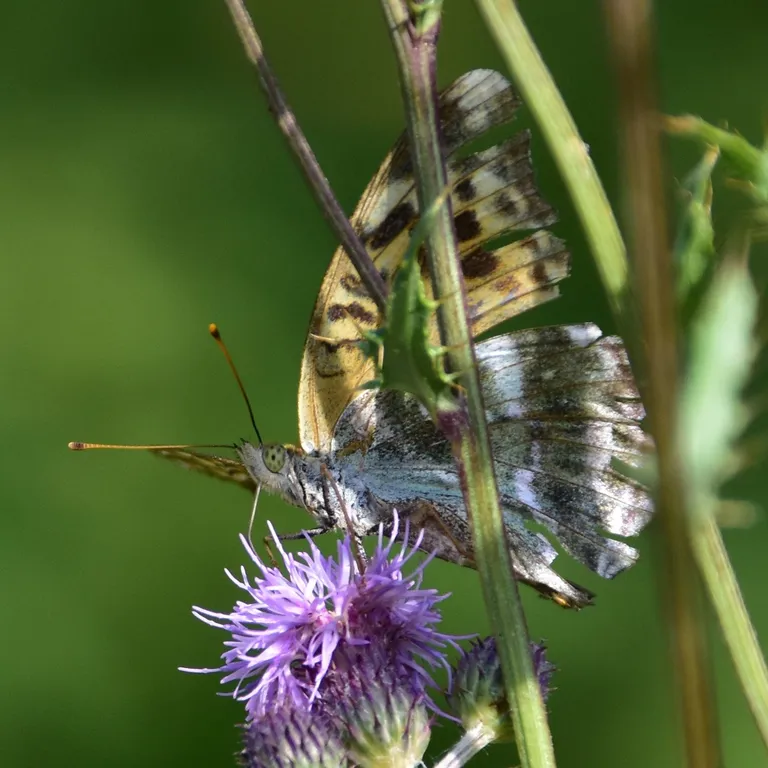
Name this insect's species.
Argynnis paphia
